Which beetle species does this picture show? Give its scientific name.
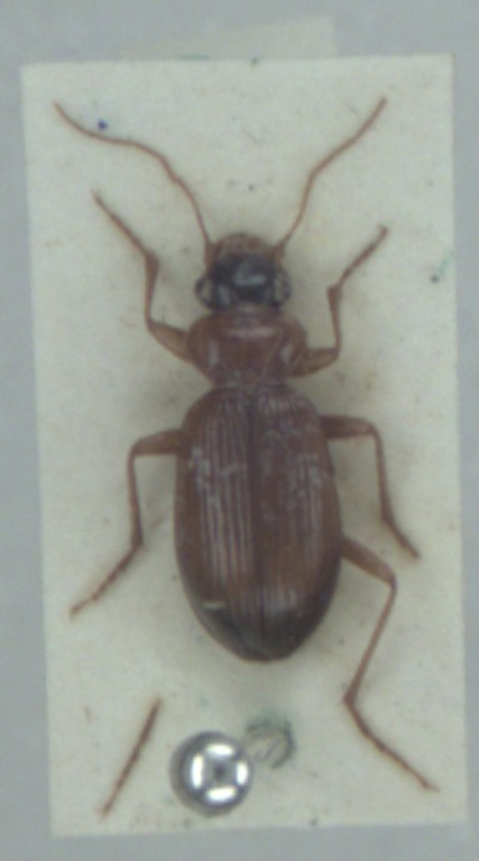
Leistus terminatus
